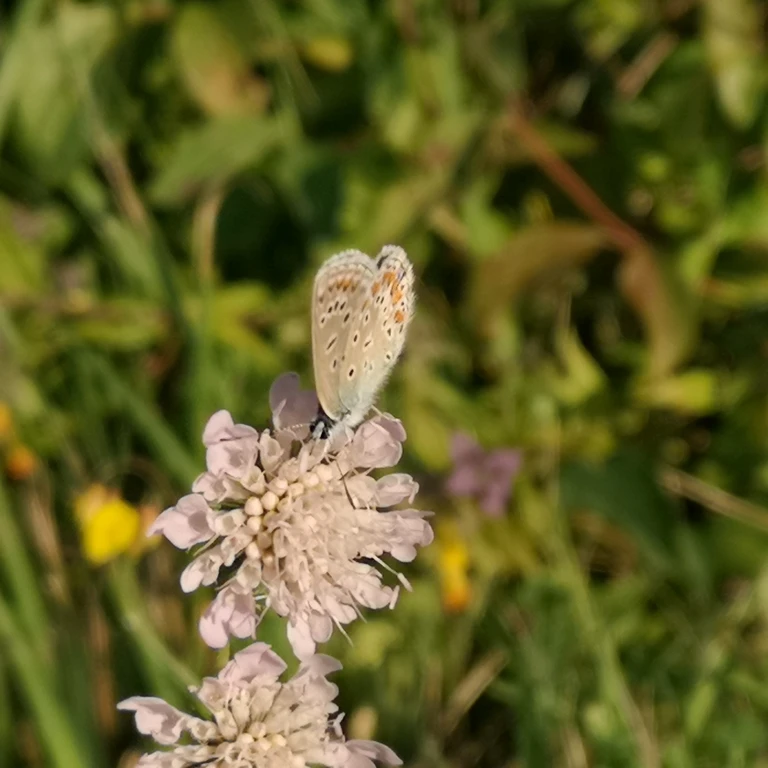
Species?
Polyommatus icarus
